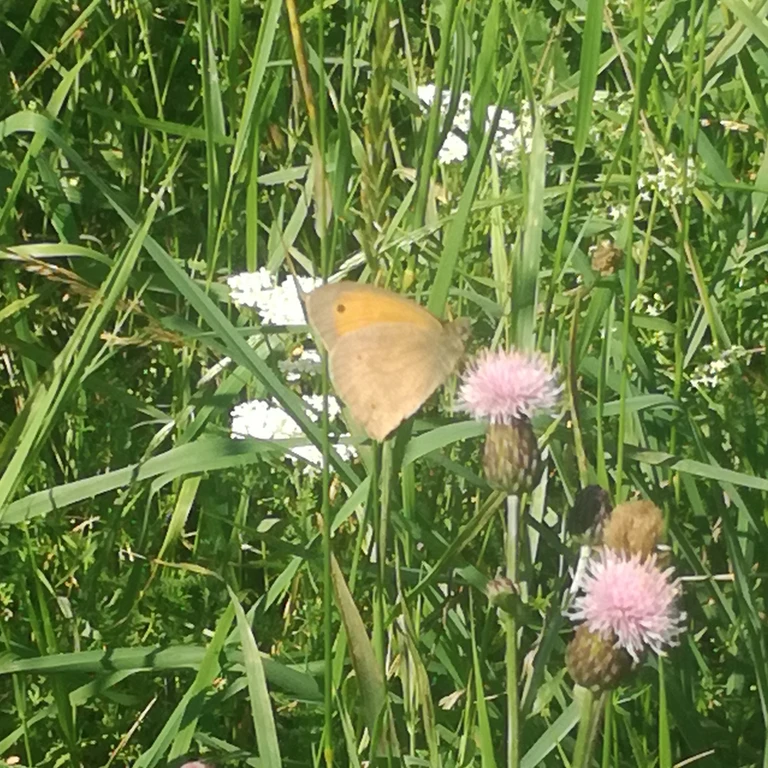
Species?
Maniola jurtina
